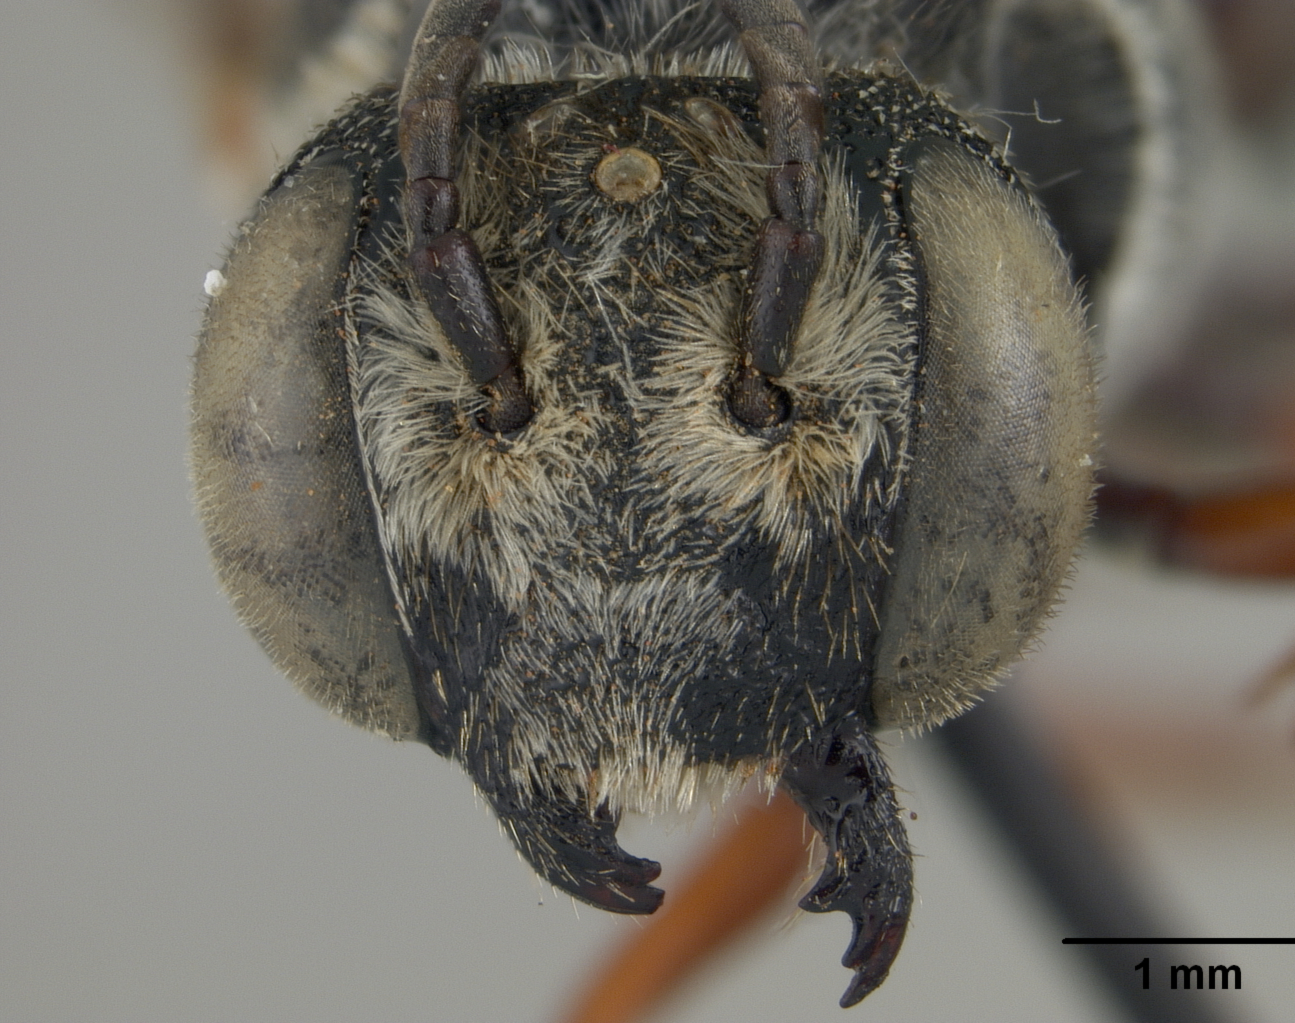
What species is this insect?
Coelioxys atlantica
